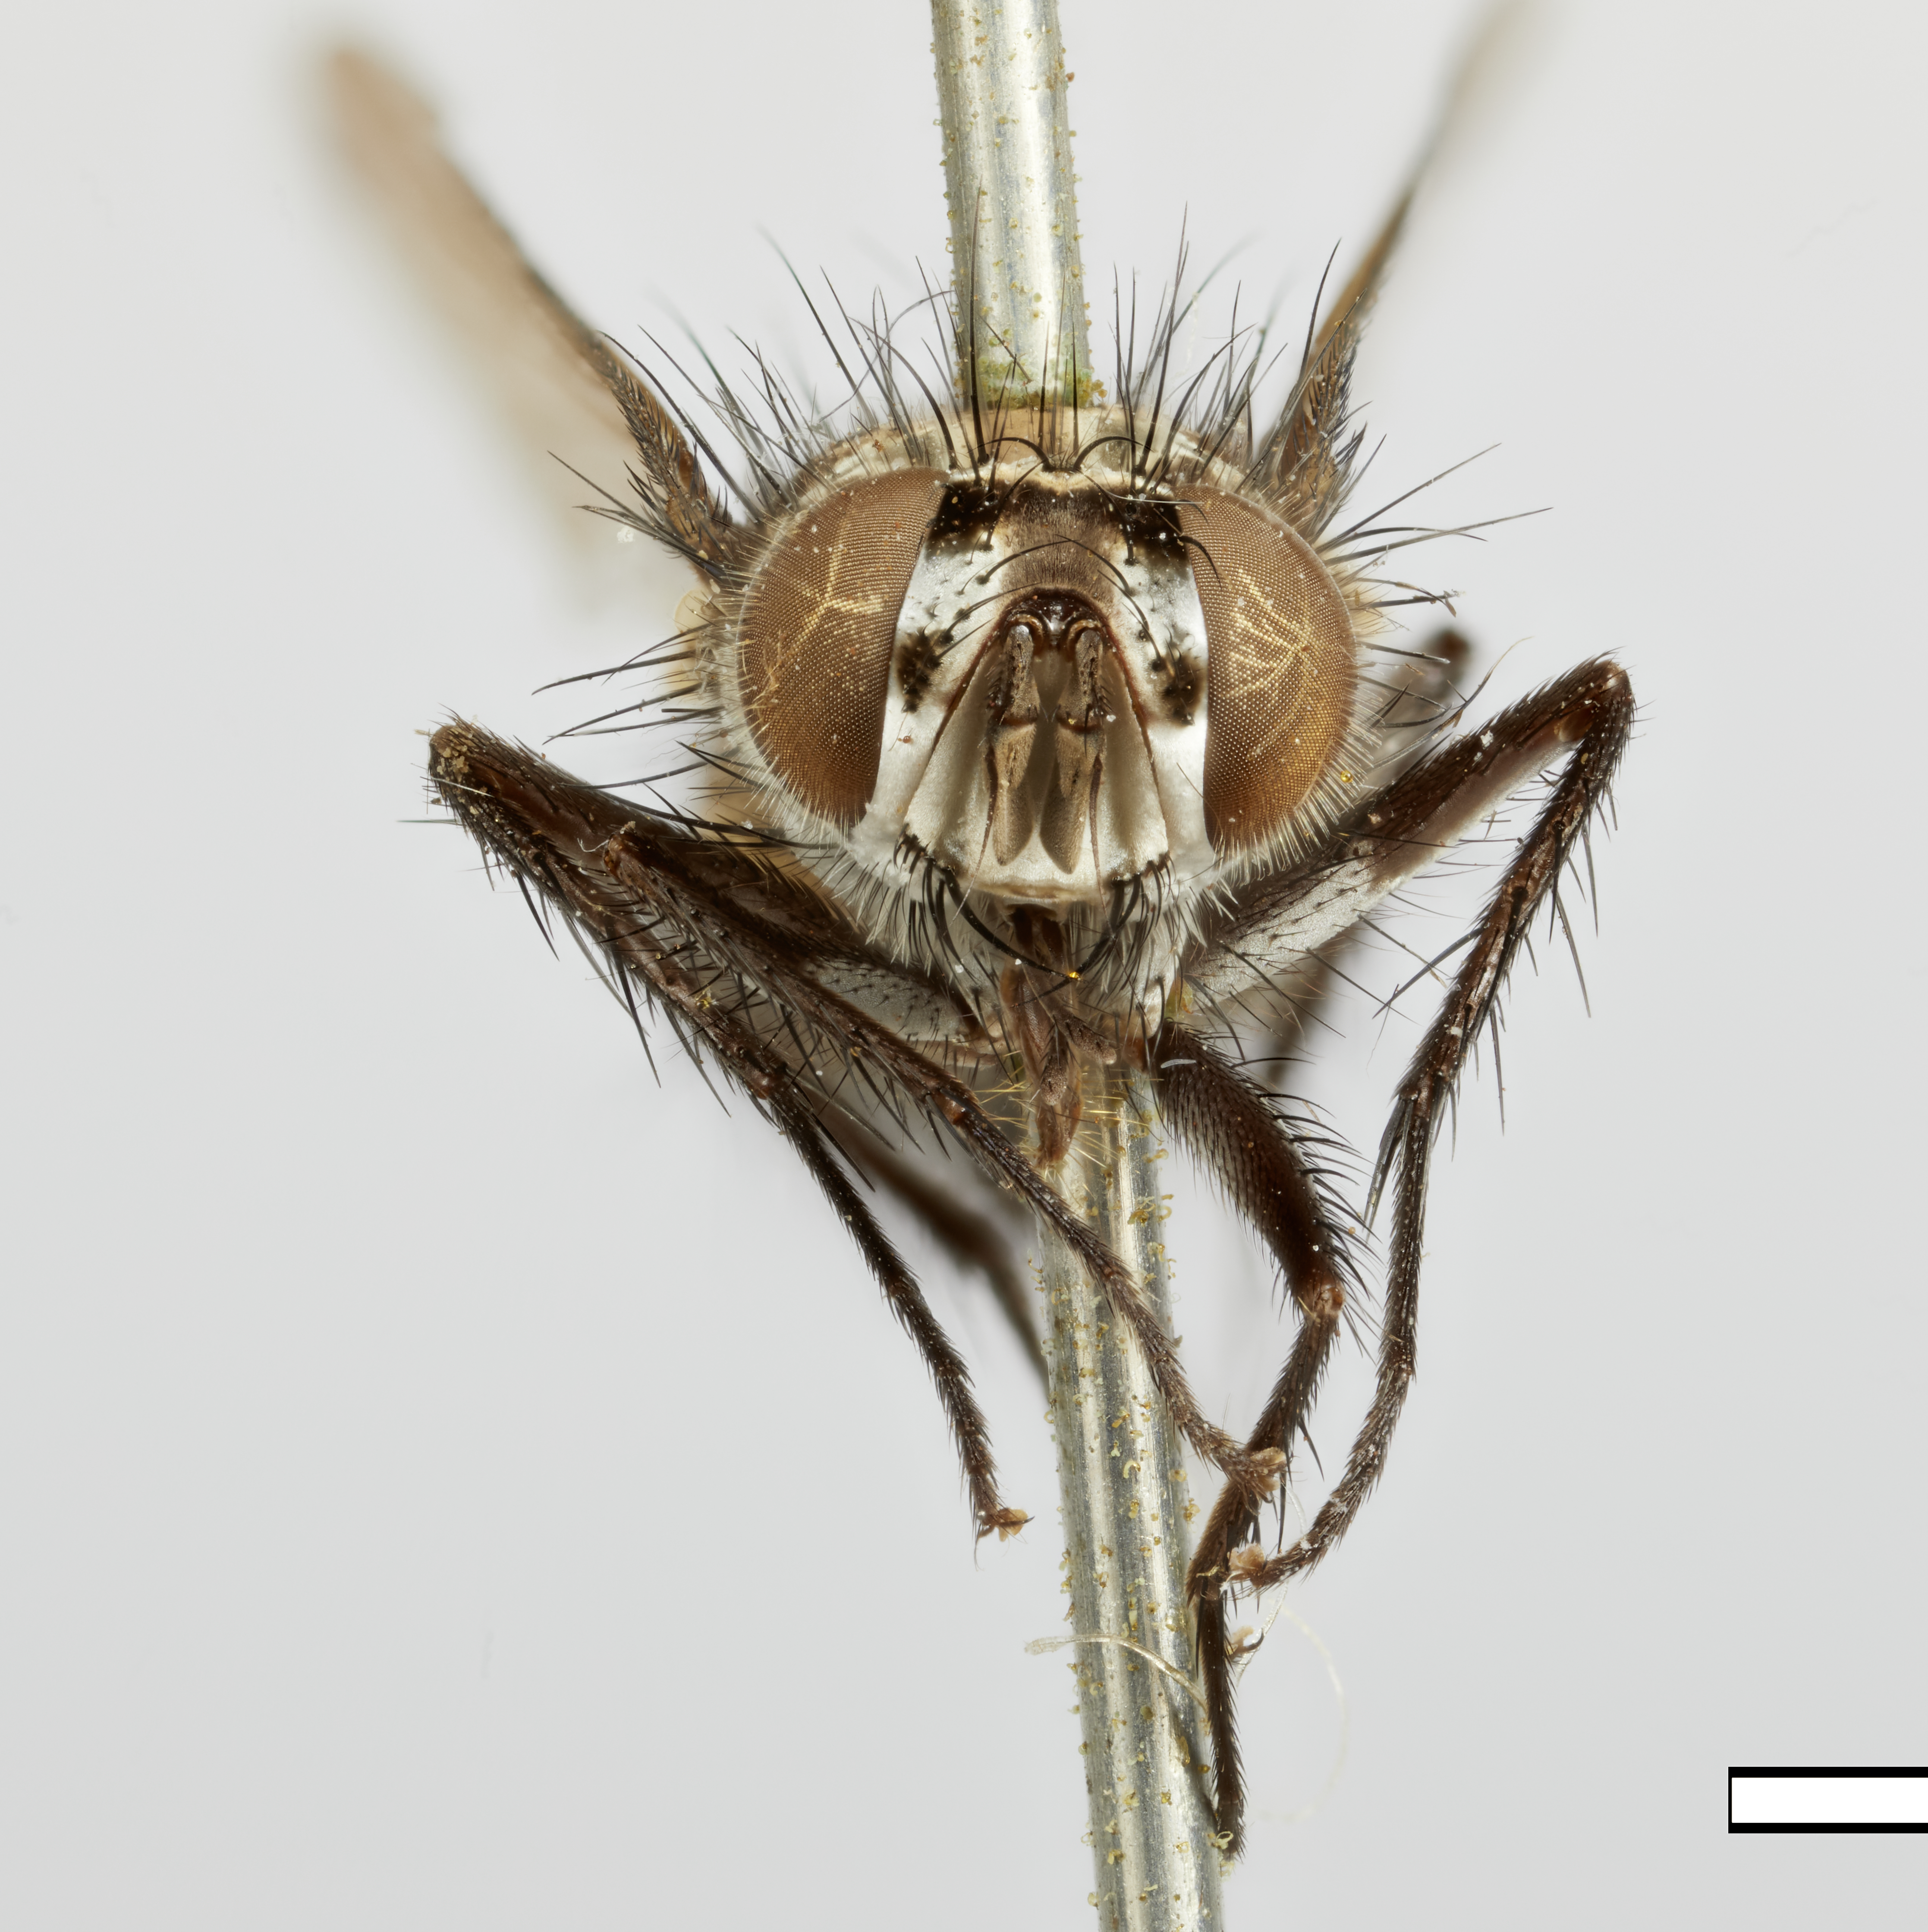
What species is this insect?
Ossidingia ornata
